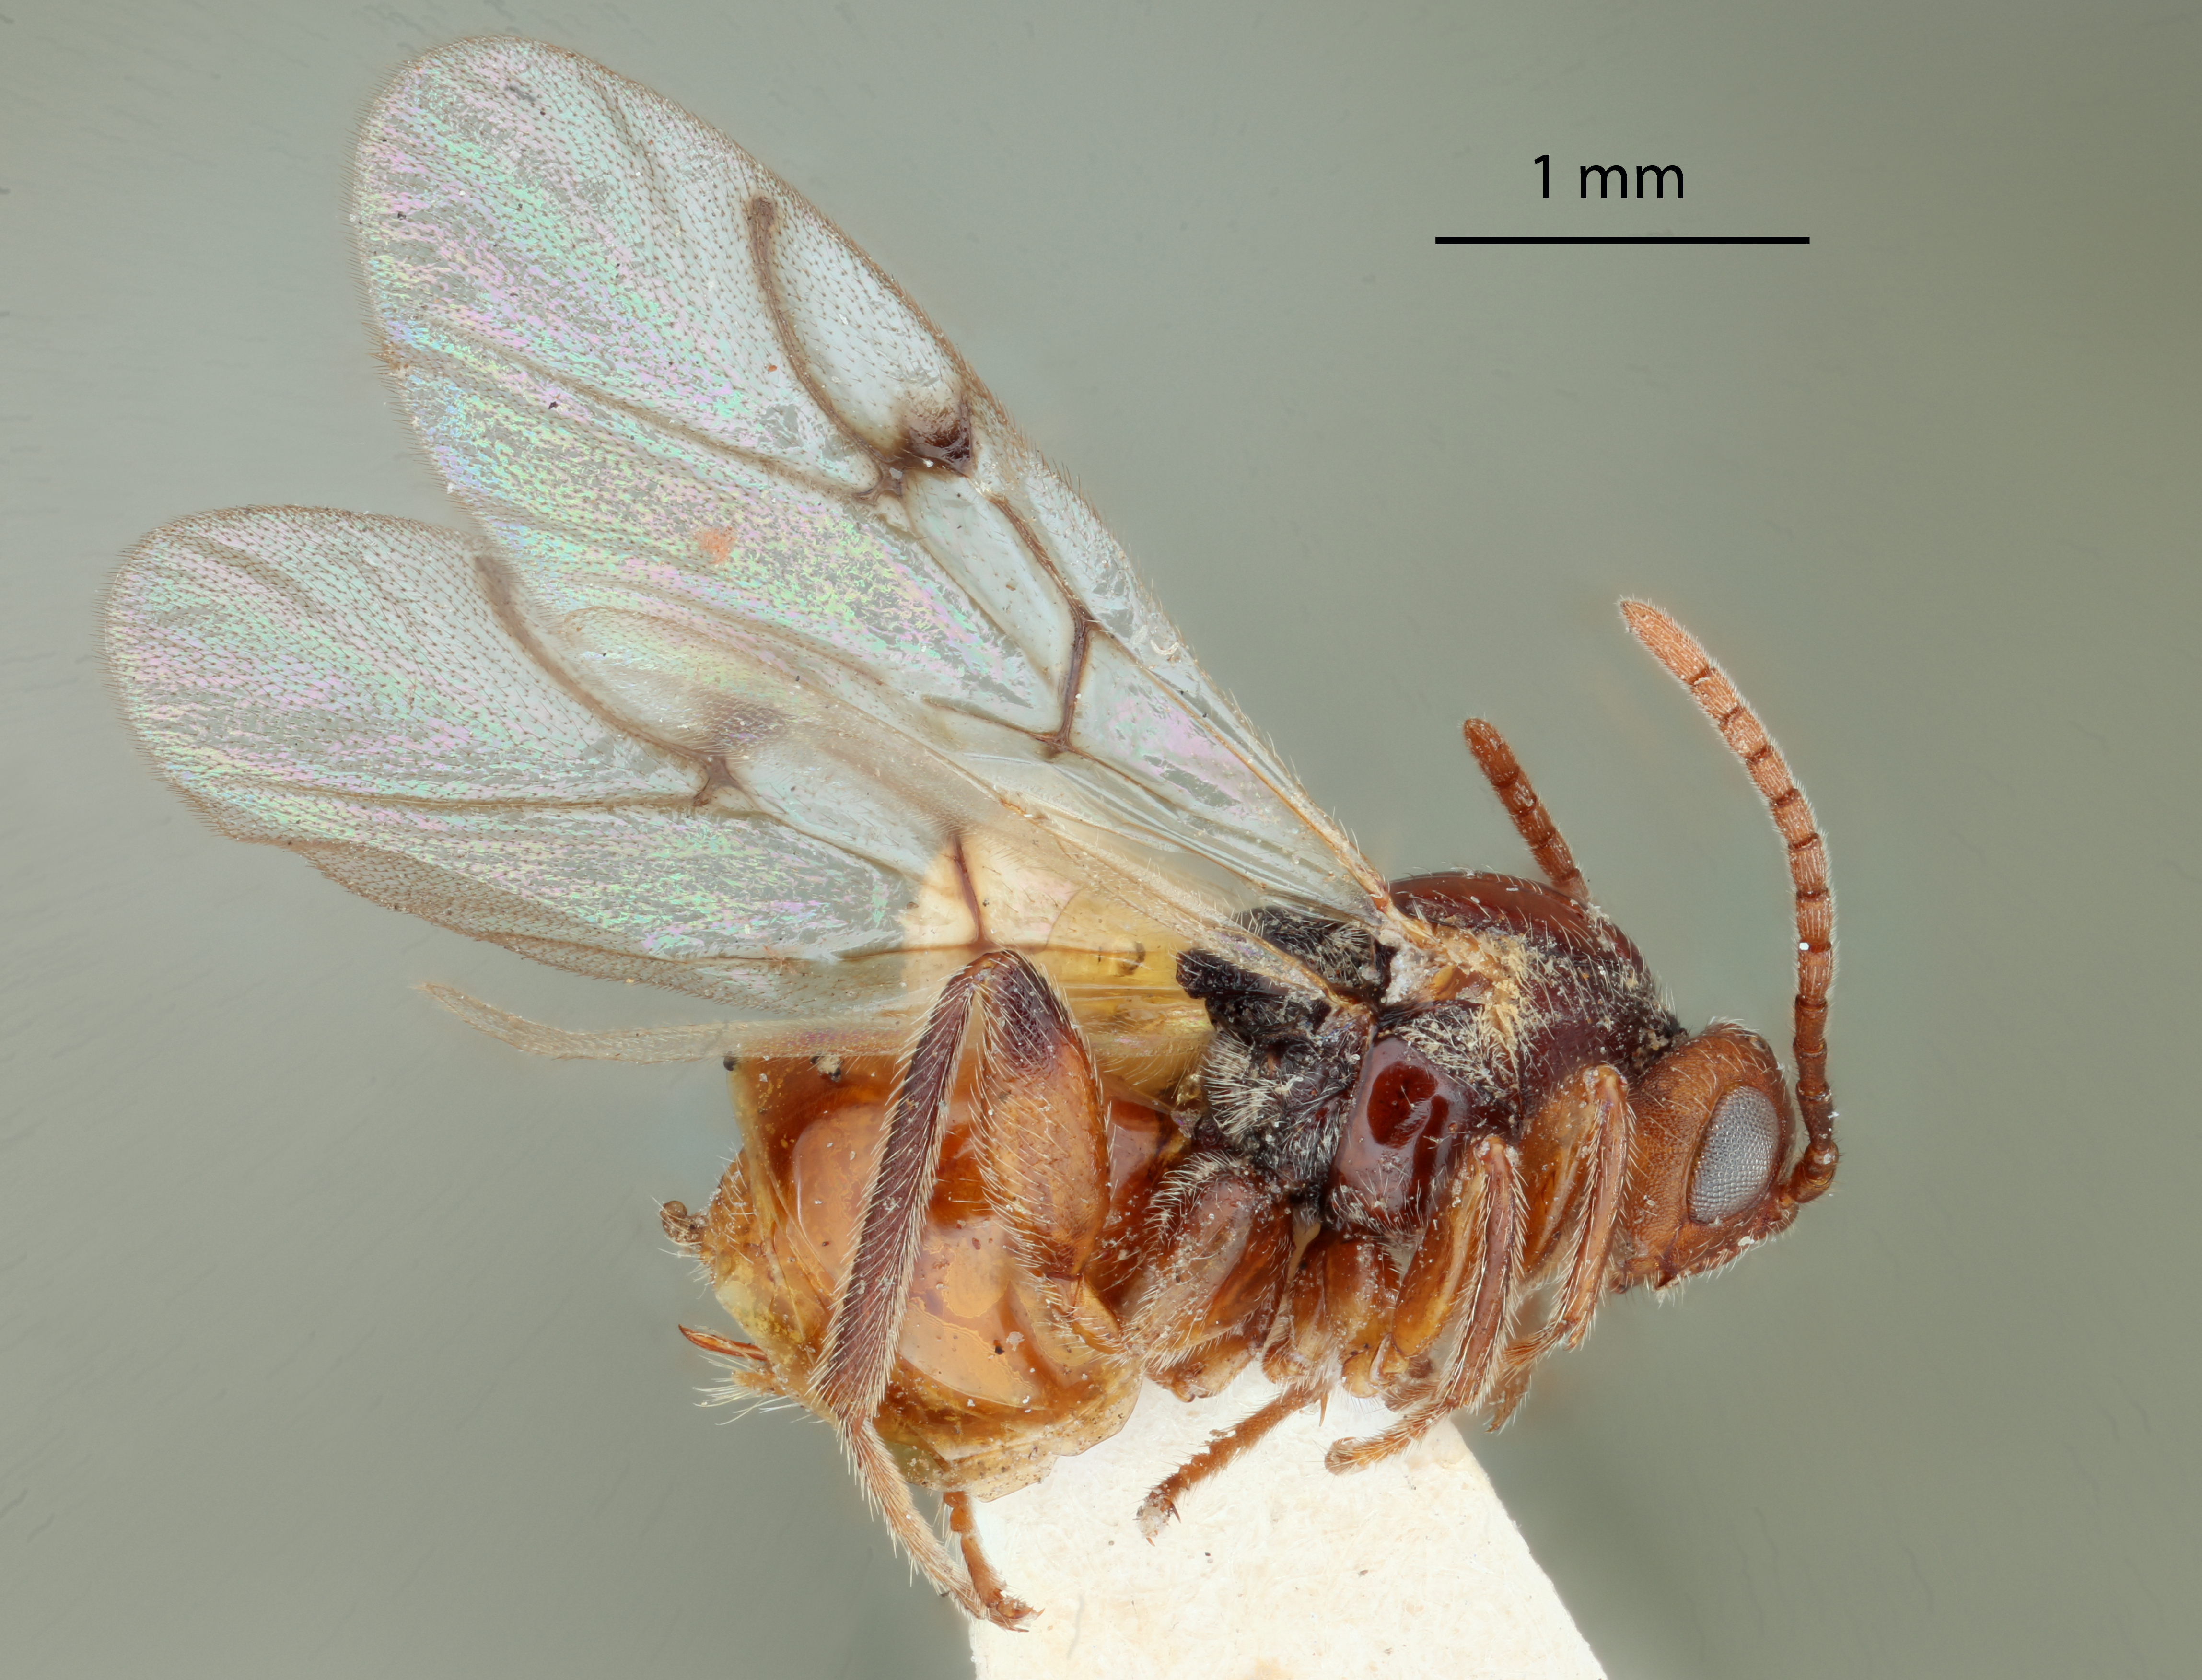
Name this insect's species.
Belonocnema kinseyi
